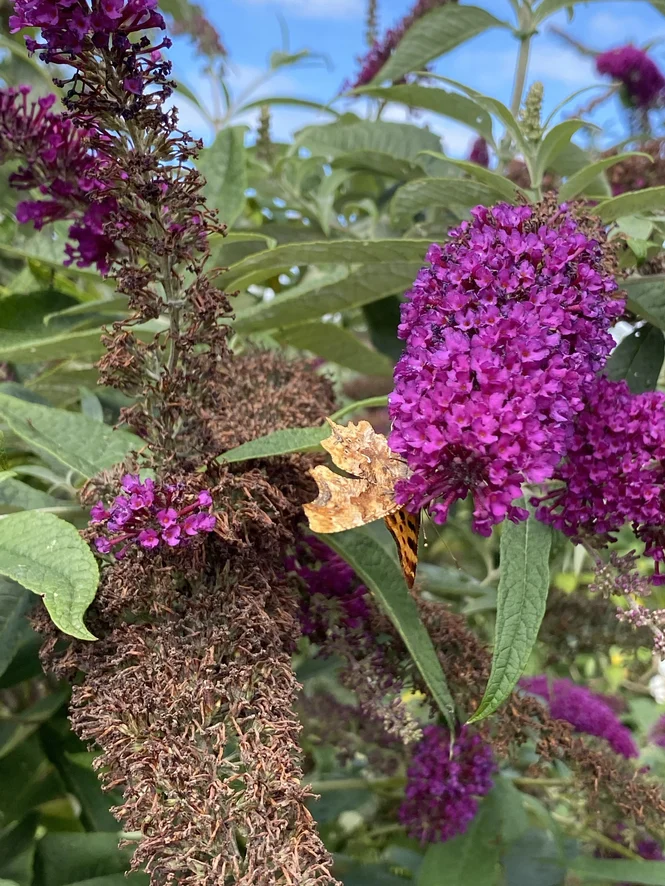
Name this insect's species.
Polygonia c-album
